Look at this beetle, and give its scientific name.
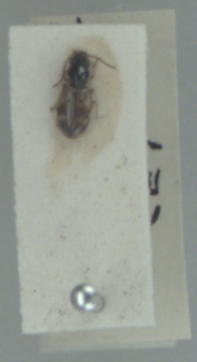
Bembidion articulatum
